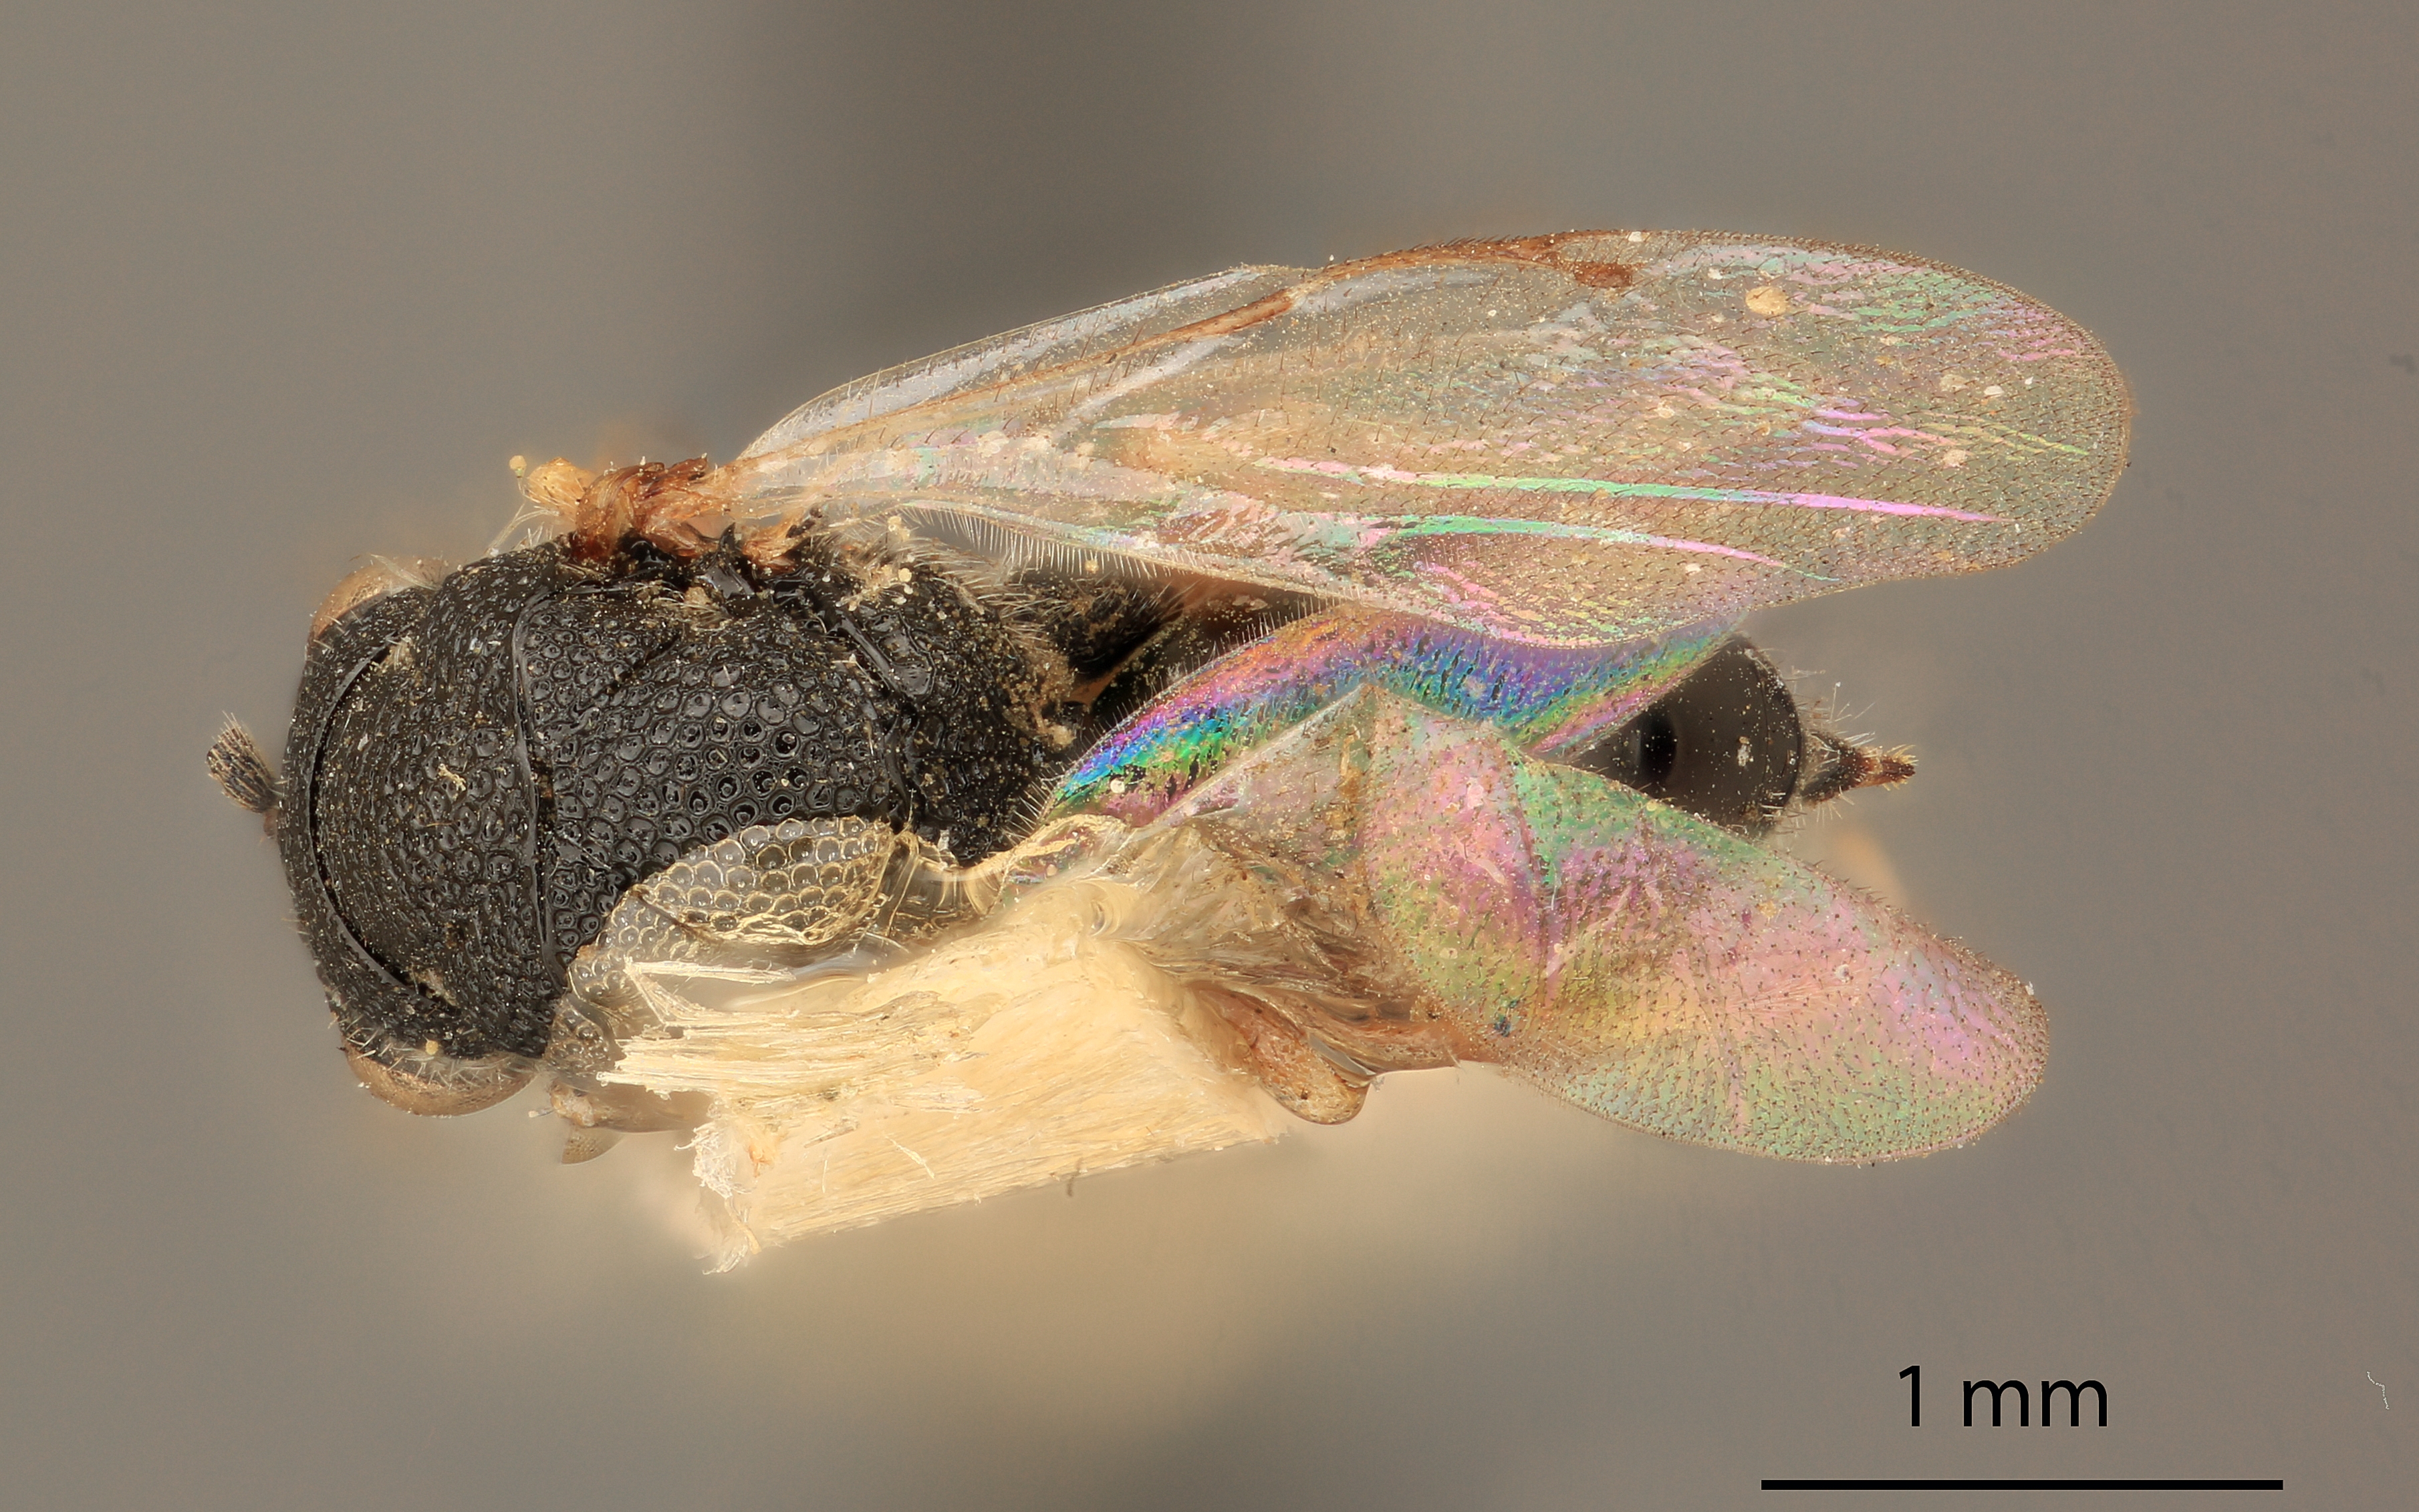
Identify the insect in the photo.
Eurytoma venula
